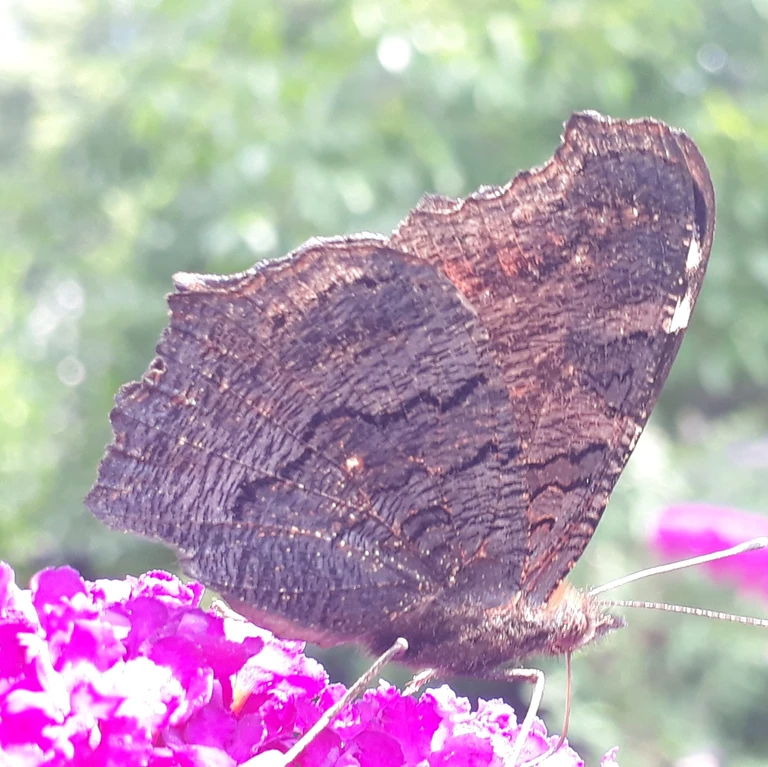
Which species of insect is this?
Aglais io
